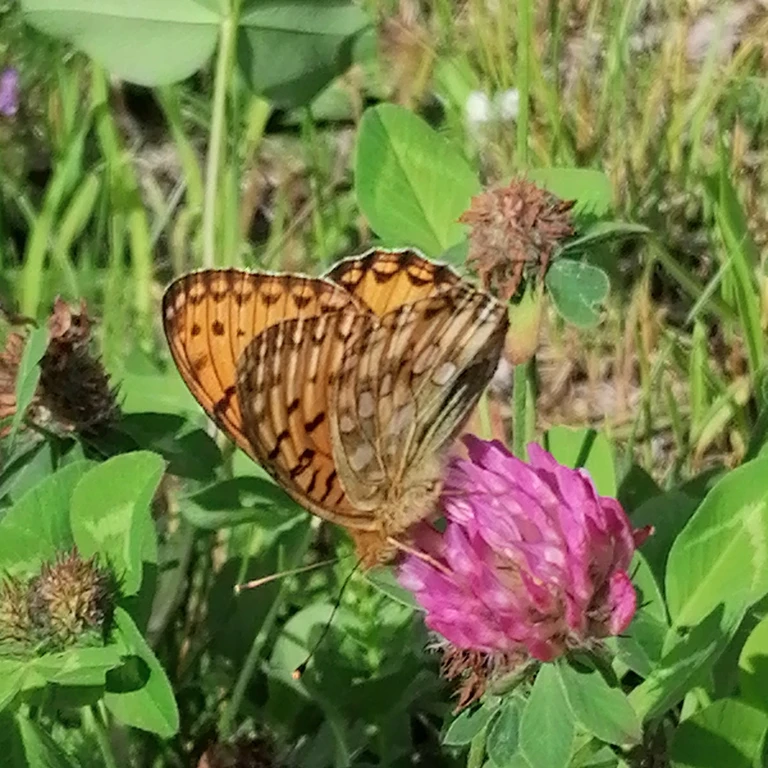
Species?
Speyeria aglaja
